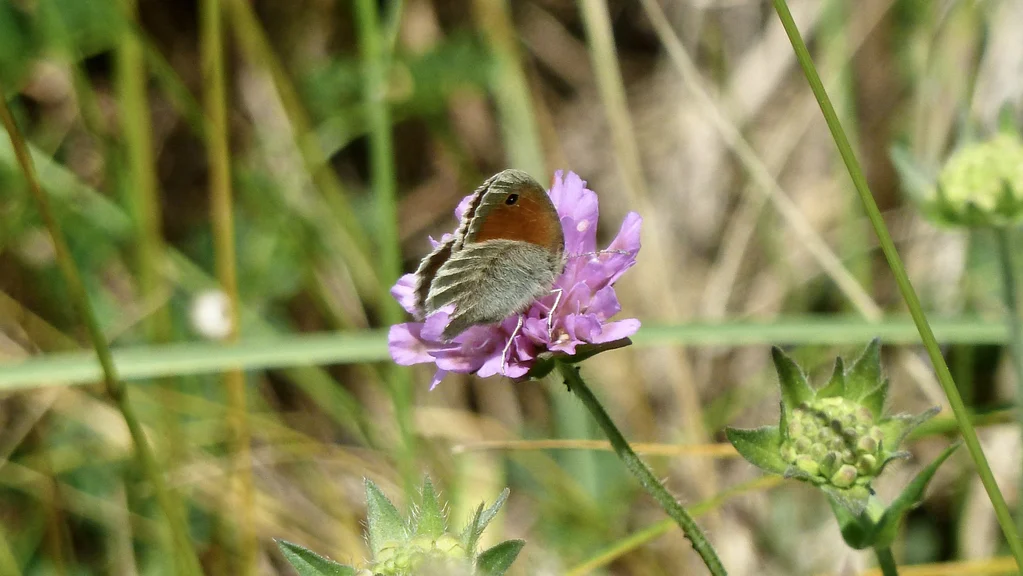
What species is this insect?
Coenonympha pamphilus
